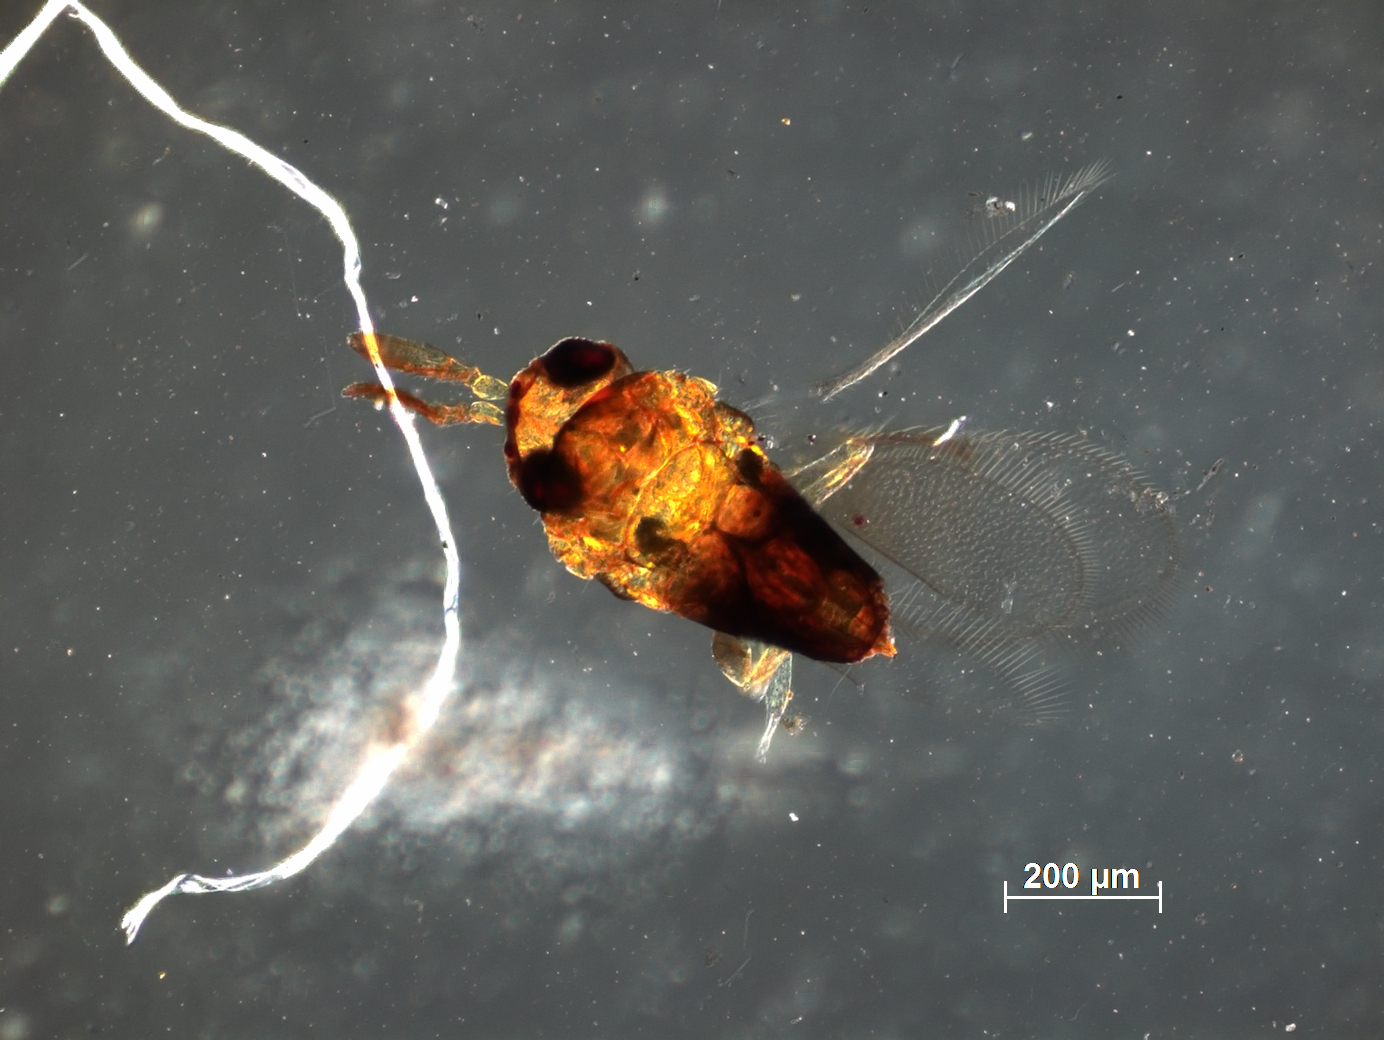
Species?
Bardylis australicus
